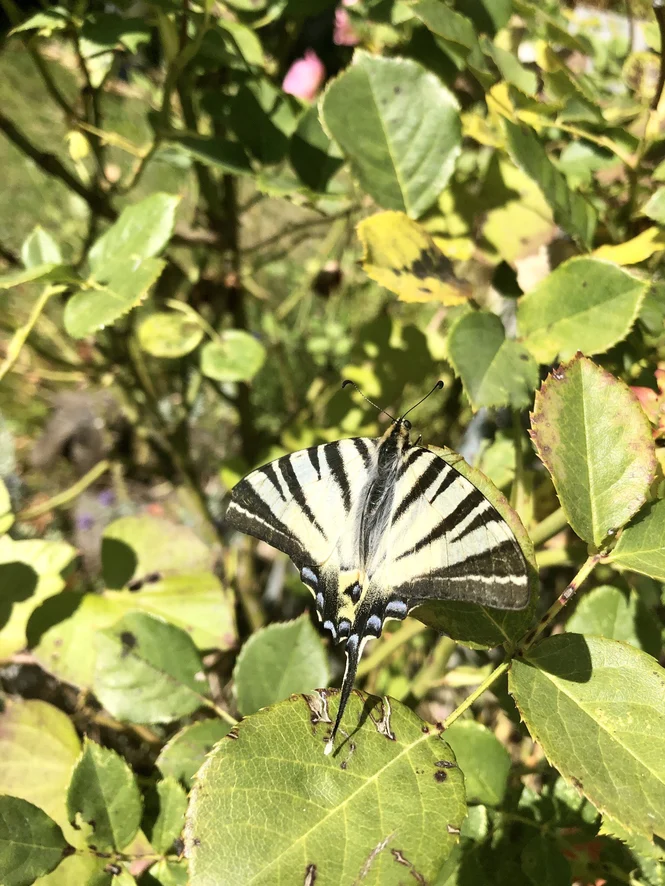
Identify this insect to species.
Iphiclides podalirius
